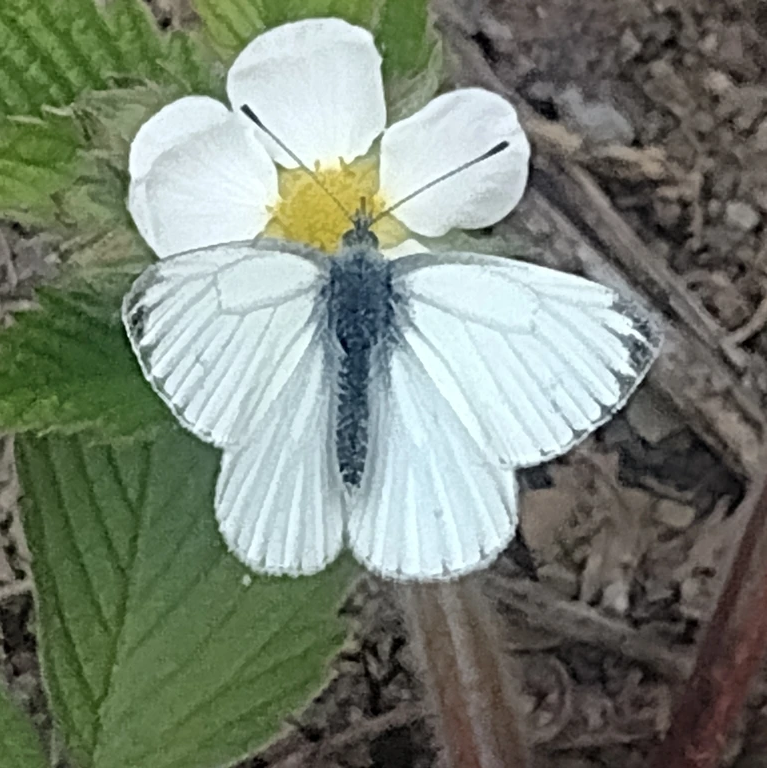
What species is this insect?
Pieris napi
